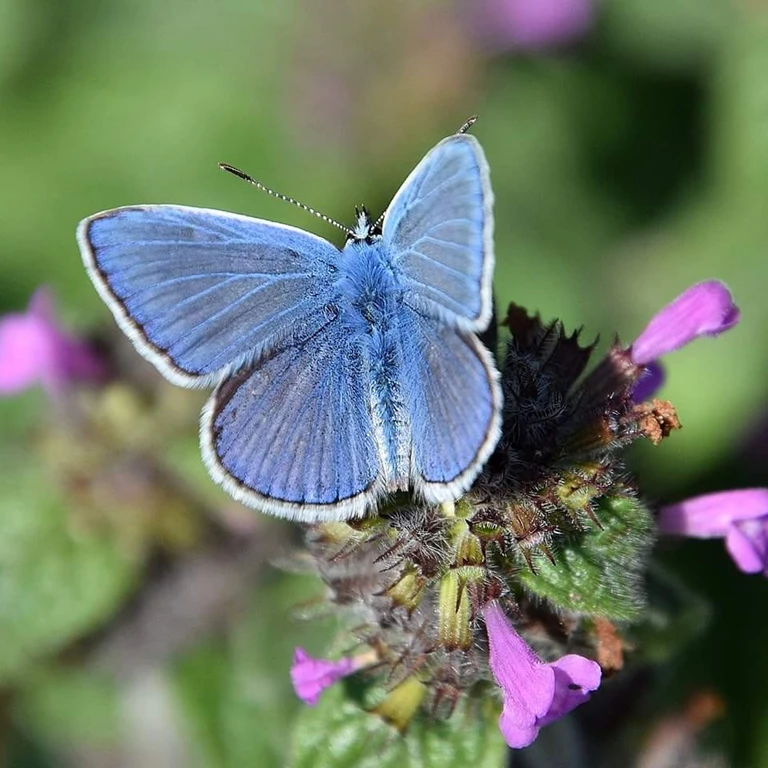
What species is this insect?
Polyommatus icarus
